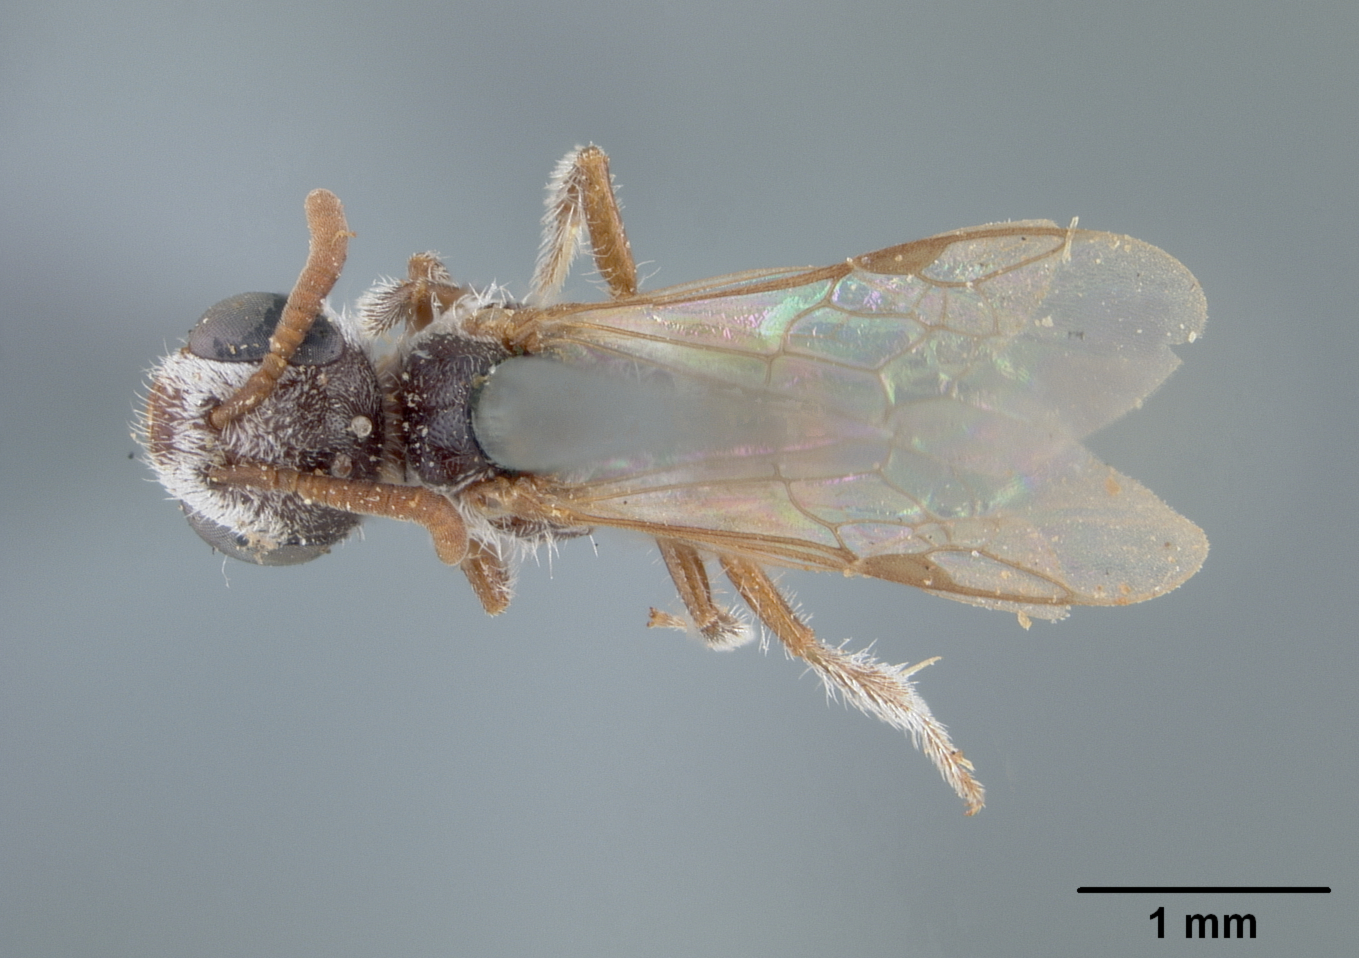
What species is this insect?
Sphecodes semicoloratus
